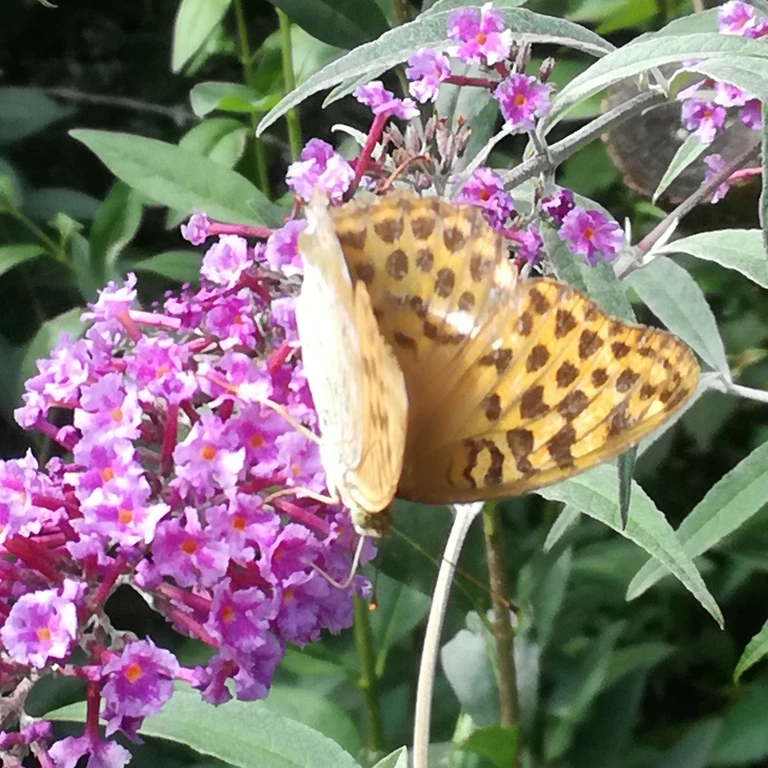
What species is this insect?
Argynnis paphia
